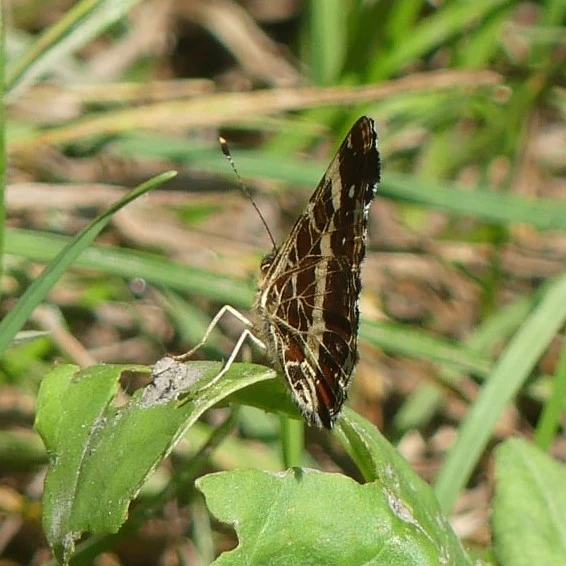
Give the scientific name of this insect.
Araschnia levana
